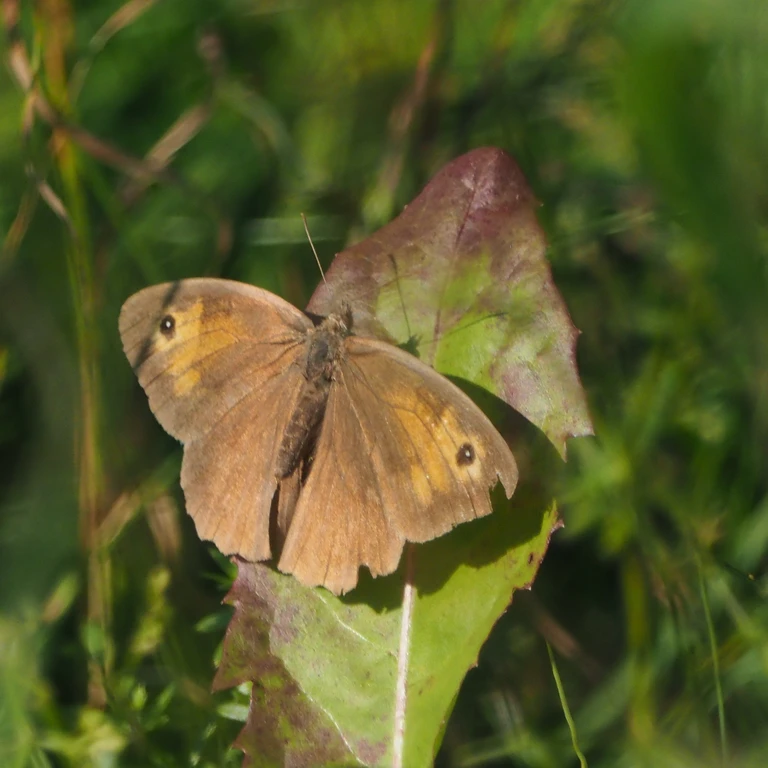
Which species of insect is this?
Maniola jurtina
